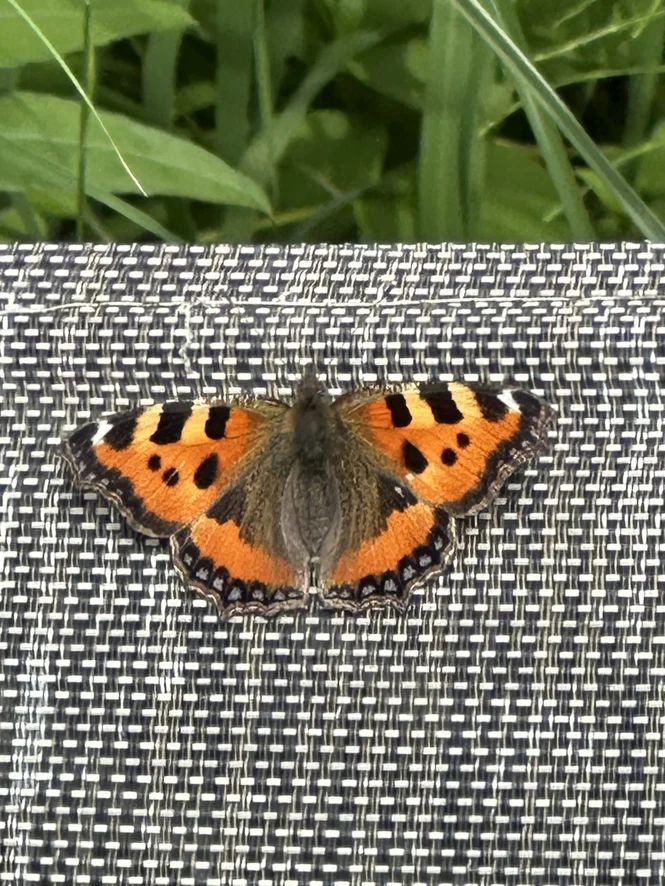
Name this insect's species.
Aglais urticae
